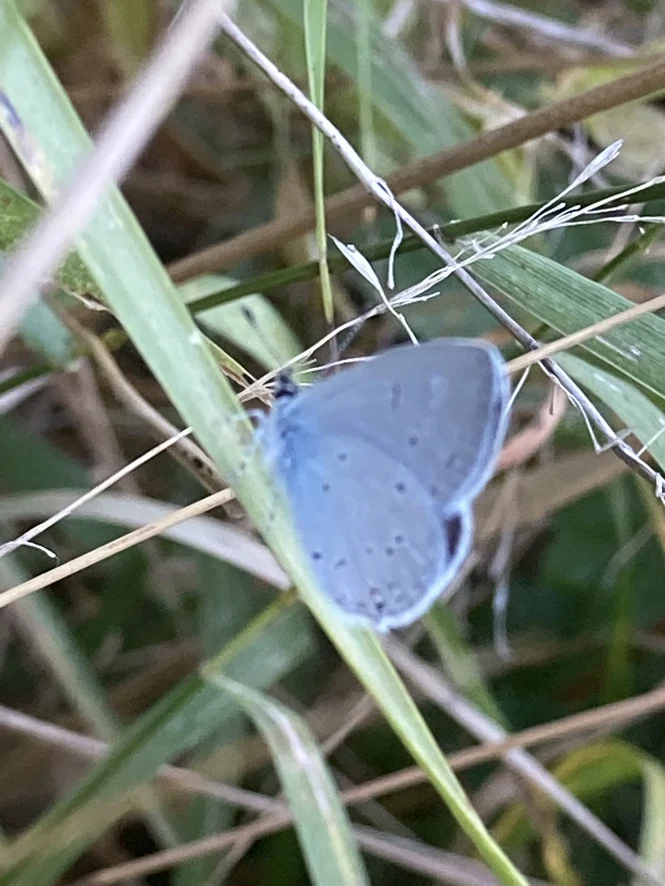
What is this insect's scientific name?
Cupido decolorata (also Elkalyce decolorata)
